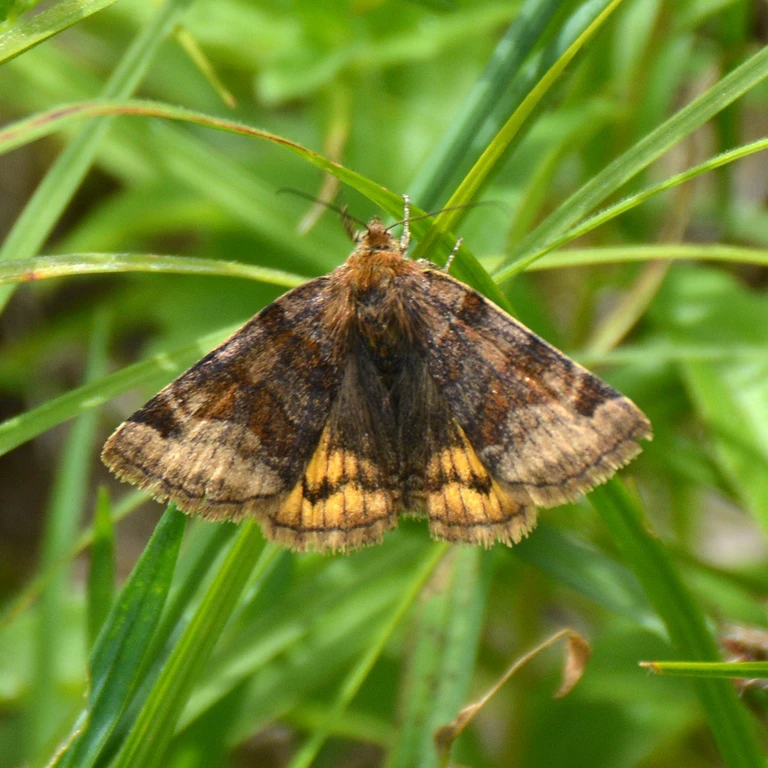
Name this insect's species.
Euclidia glyphica
